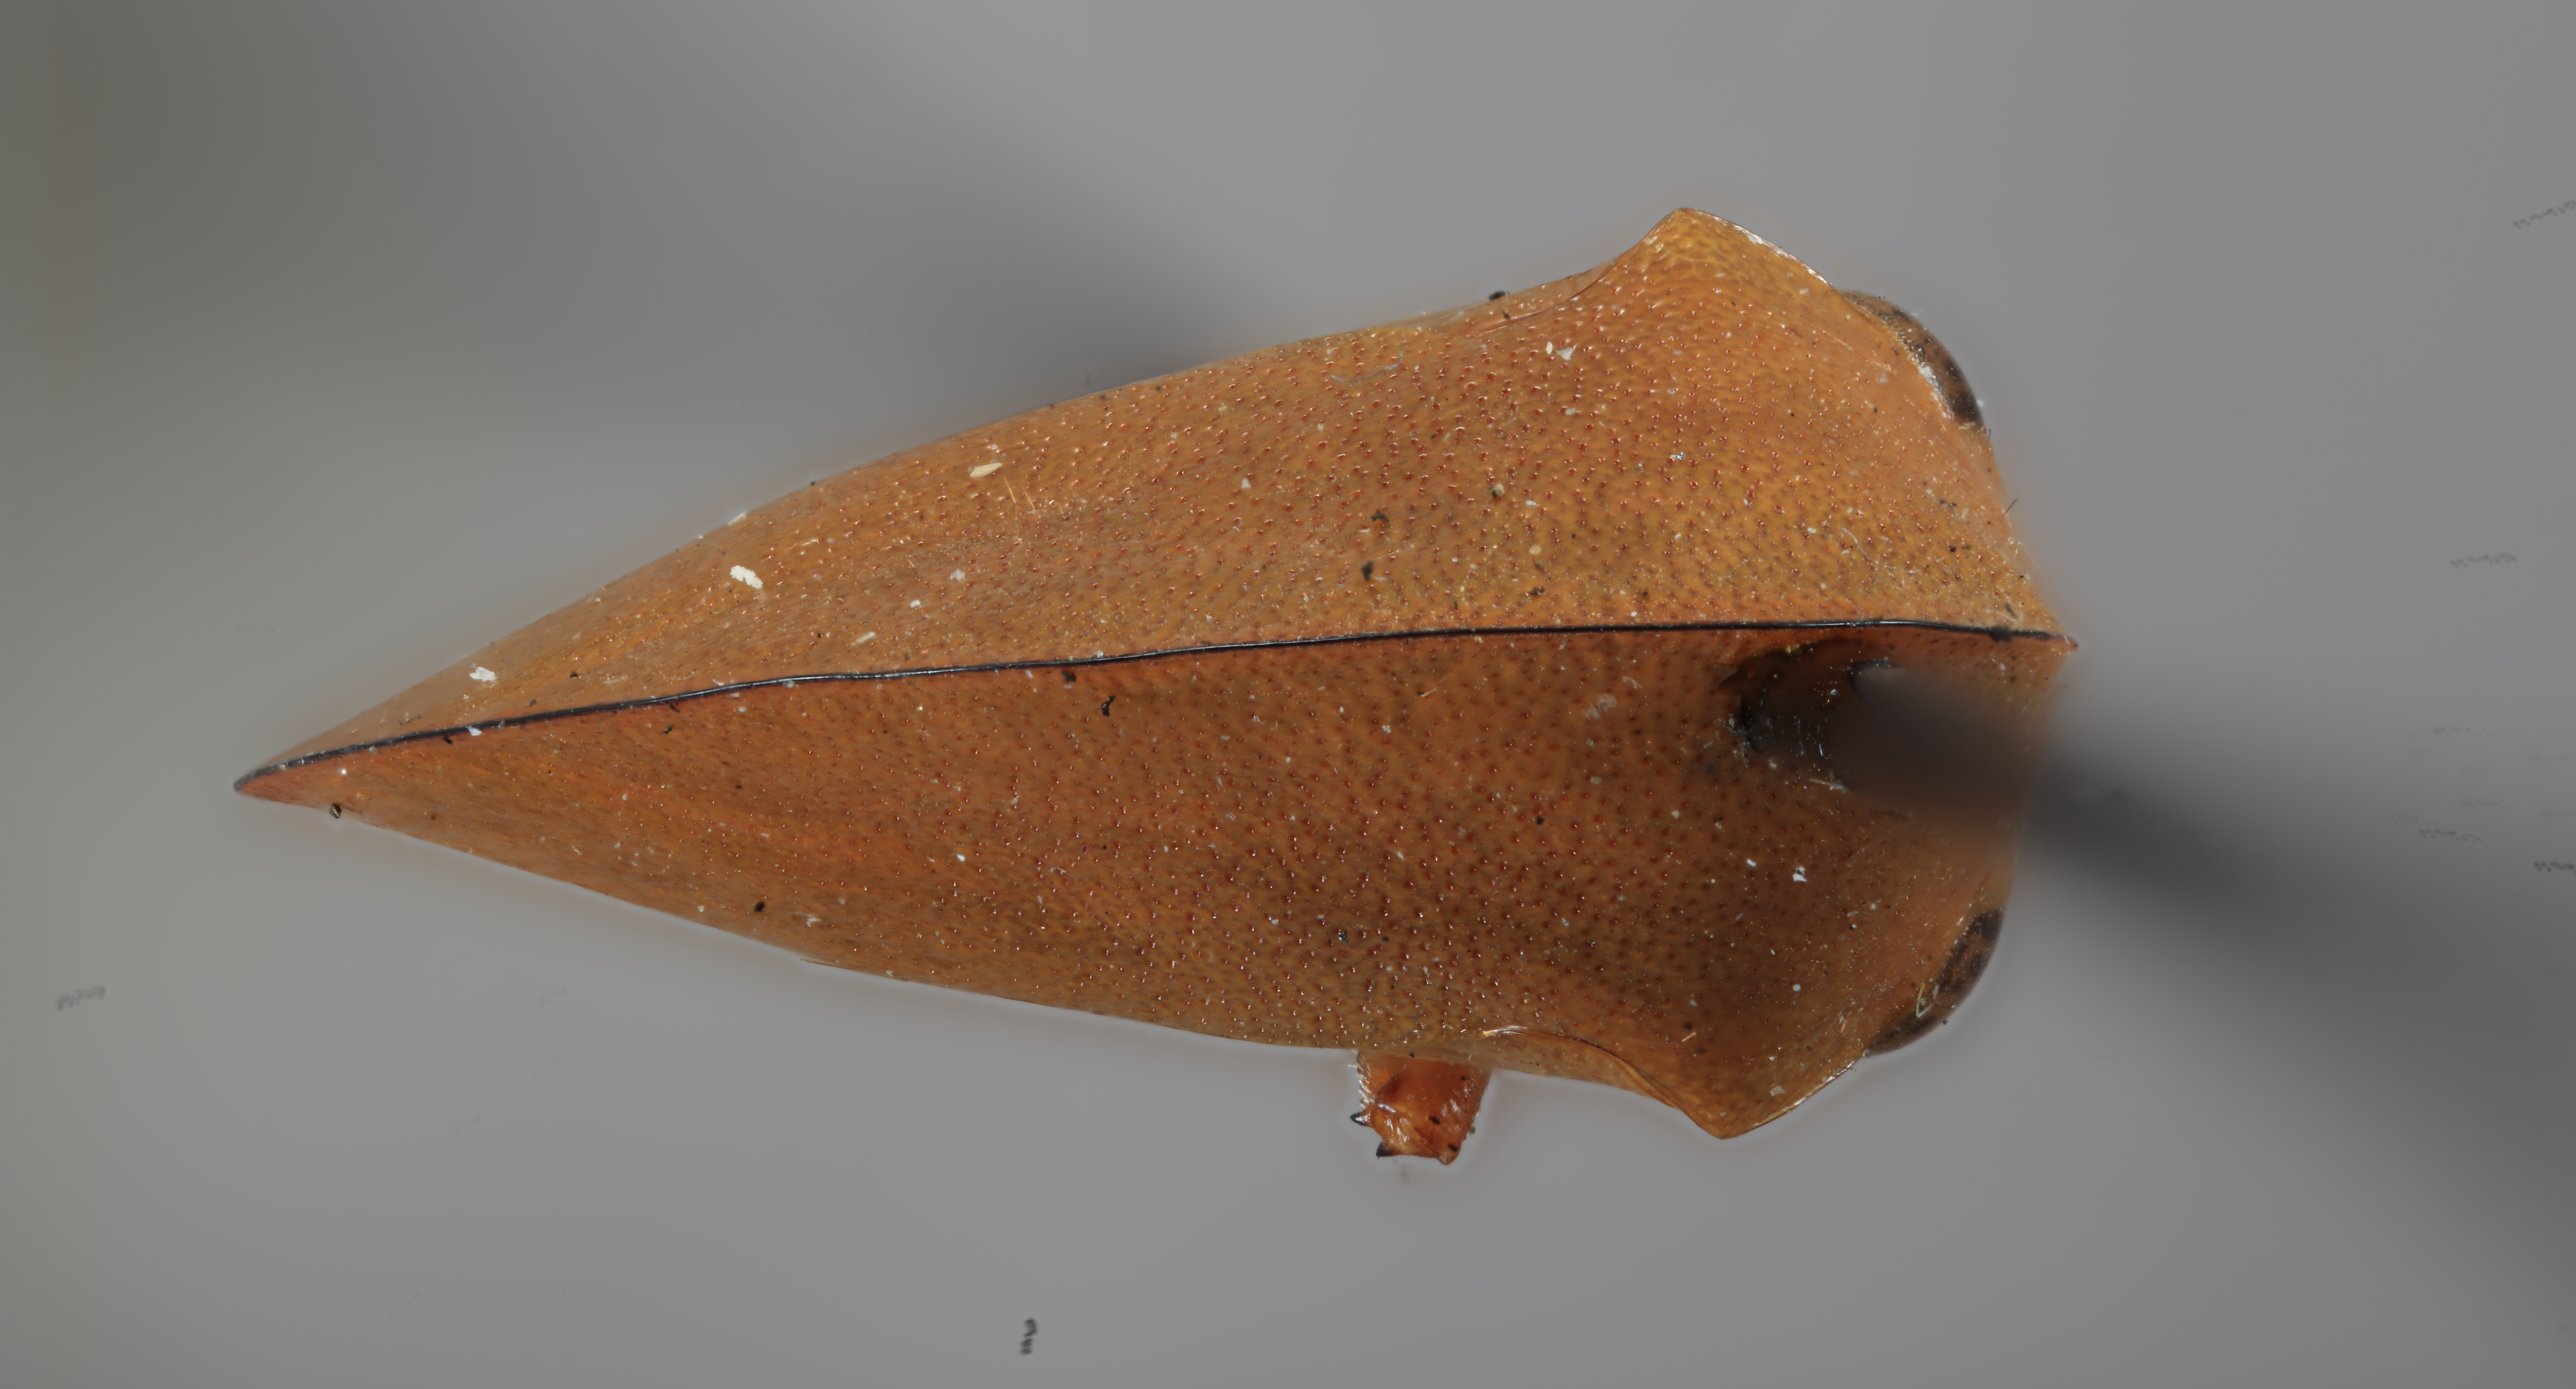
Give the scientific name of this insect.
Amastris elevata
